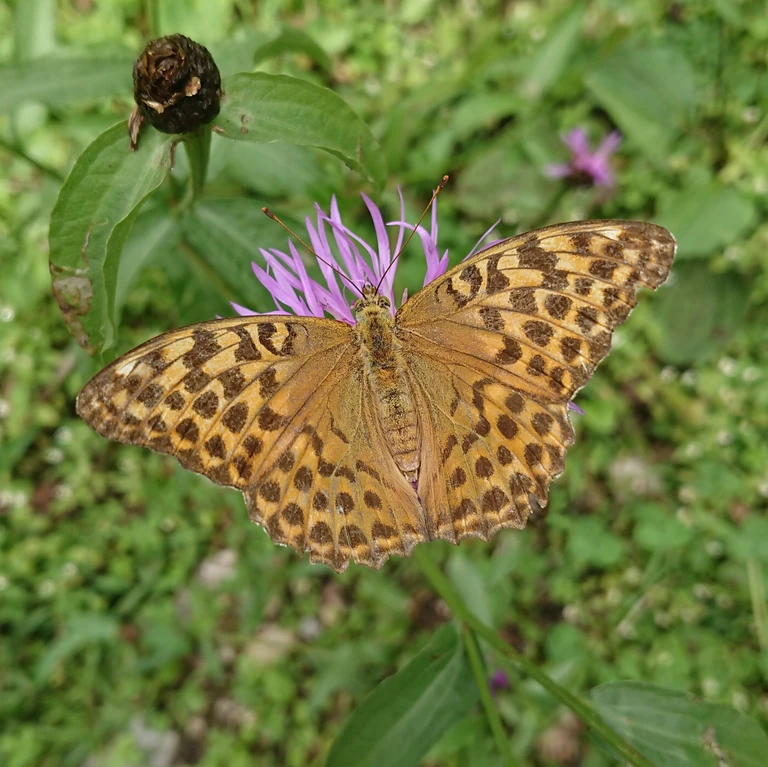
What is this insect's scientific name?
Argynnis paphia
